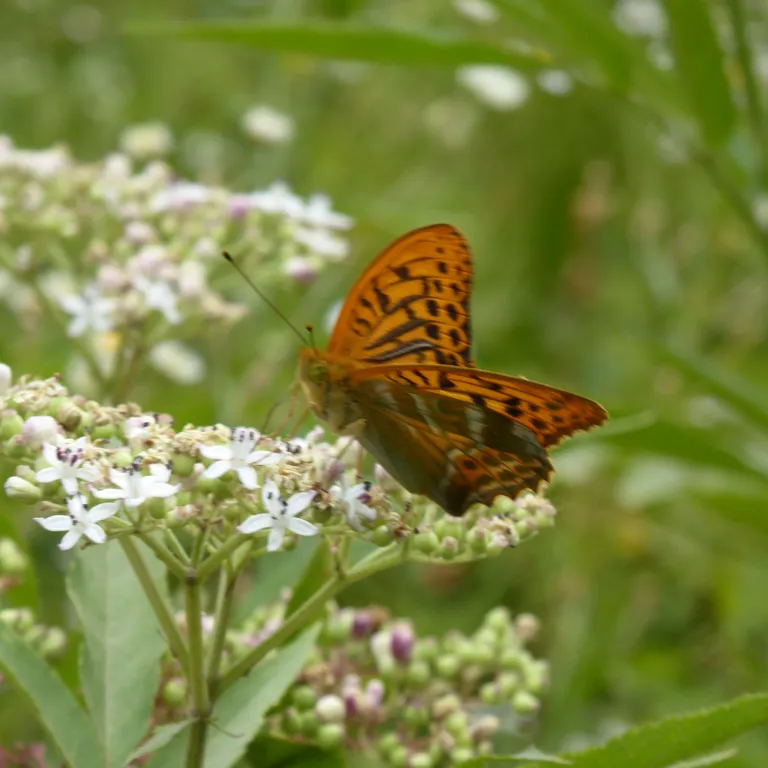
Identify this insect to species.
Argynnis paphia
